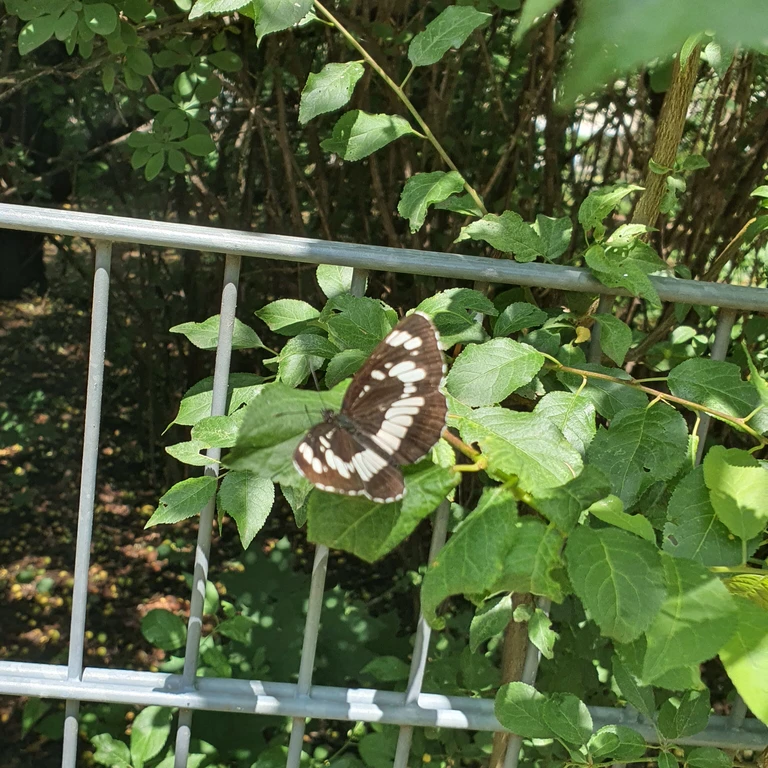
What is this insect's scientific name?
Neptis rivularis
